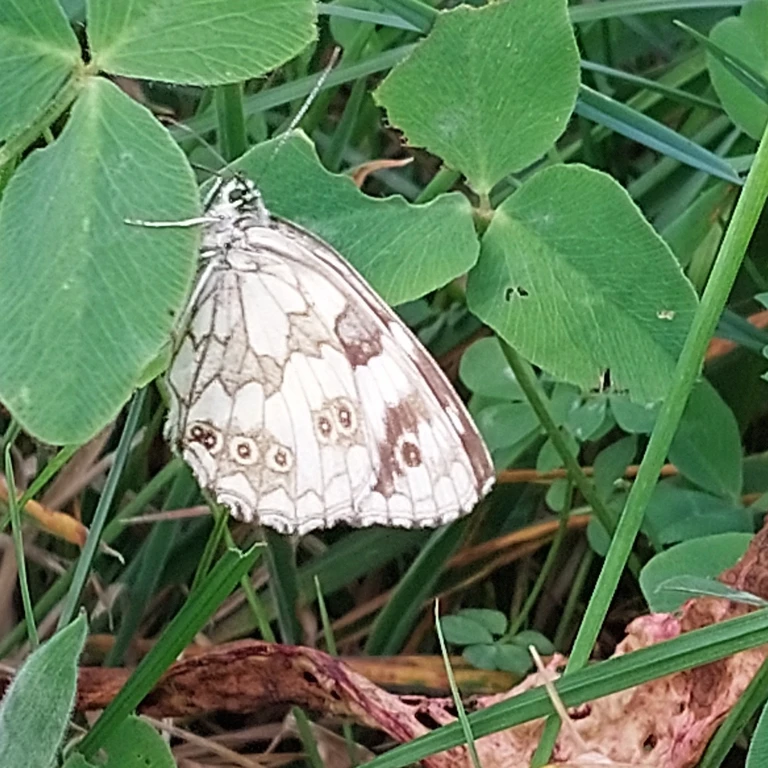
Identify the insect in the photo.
Melanargia galathea
